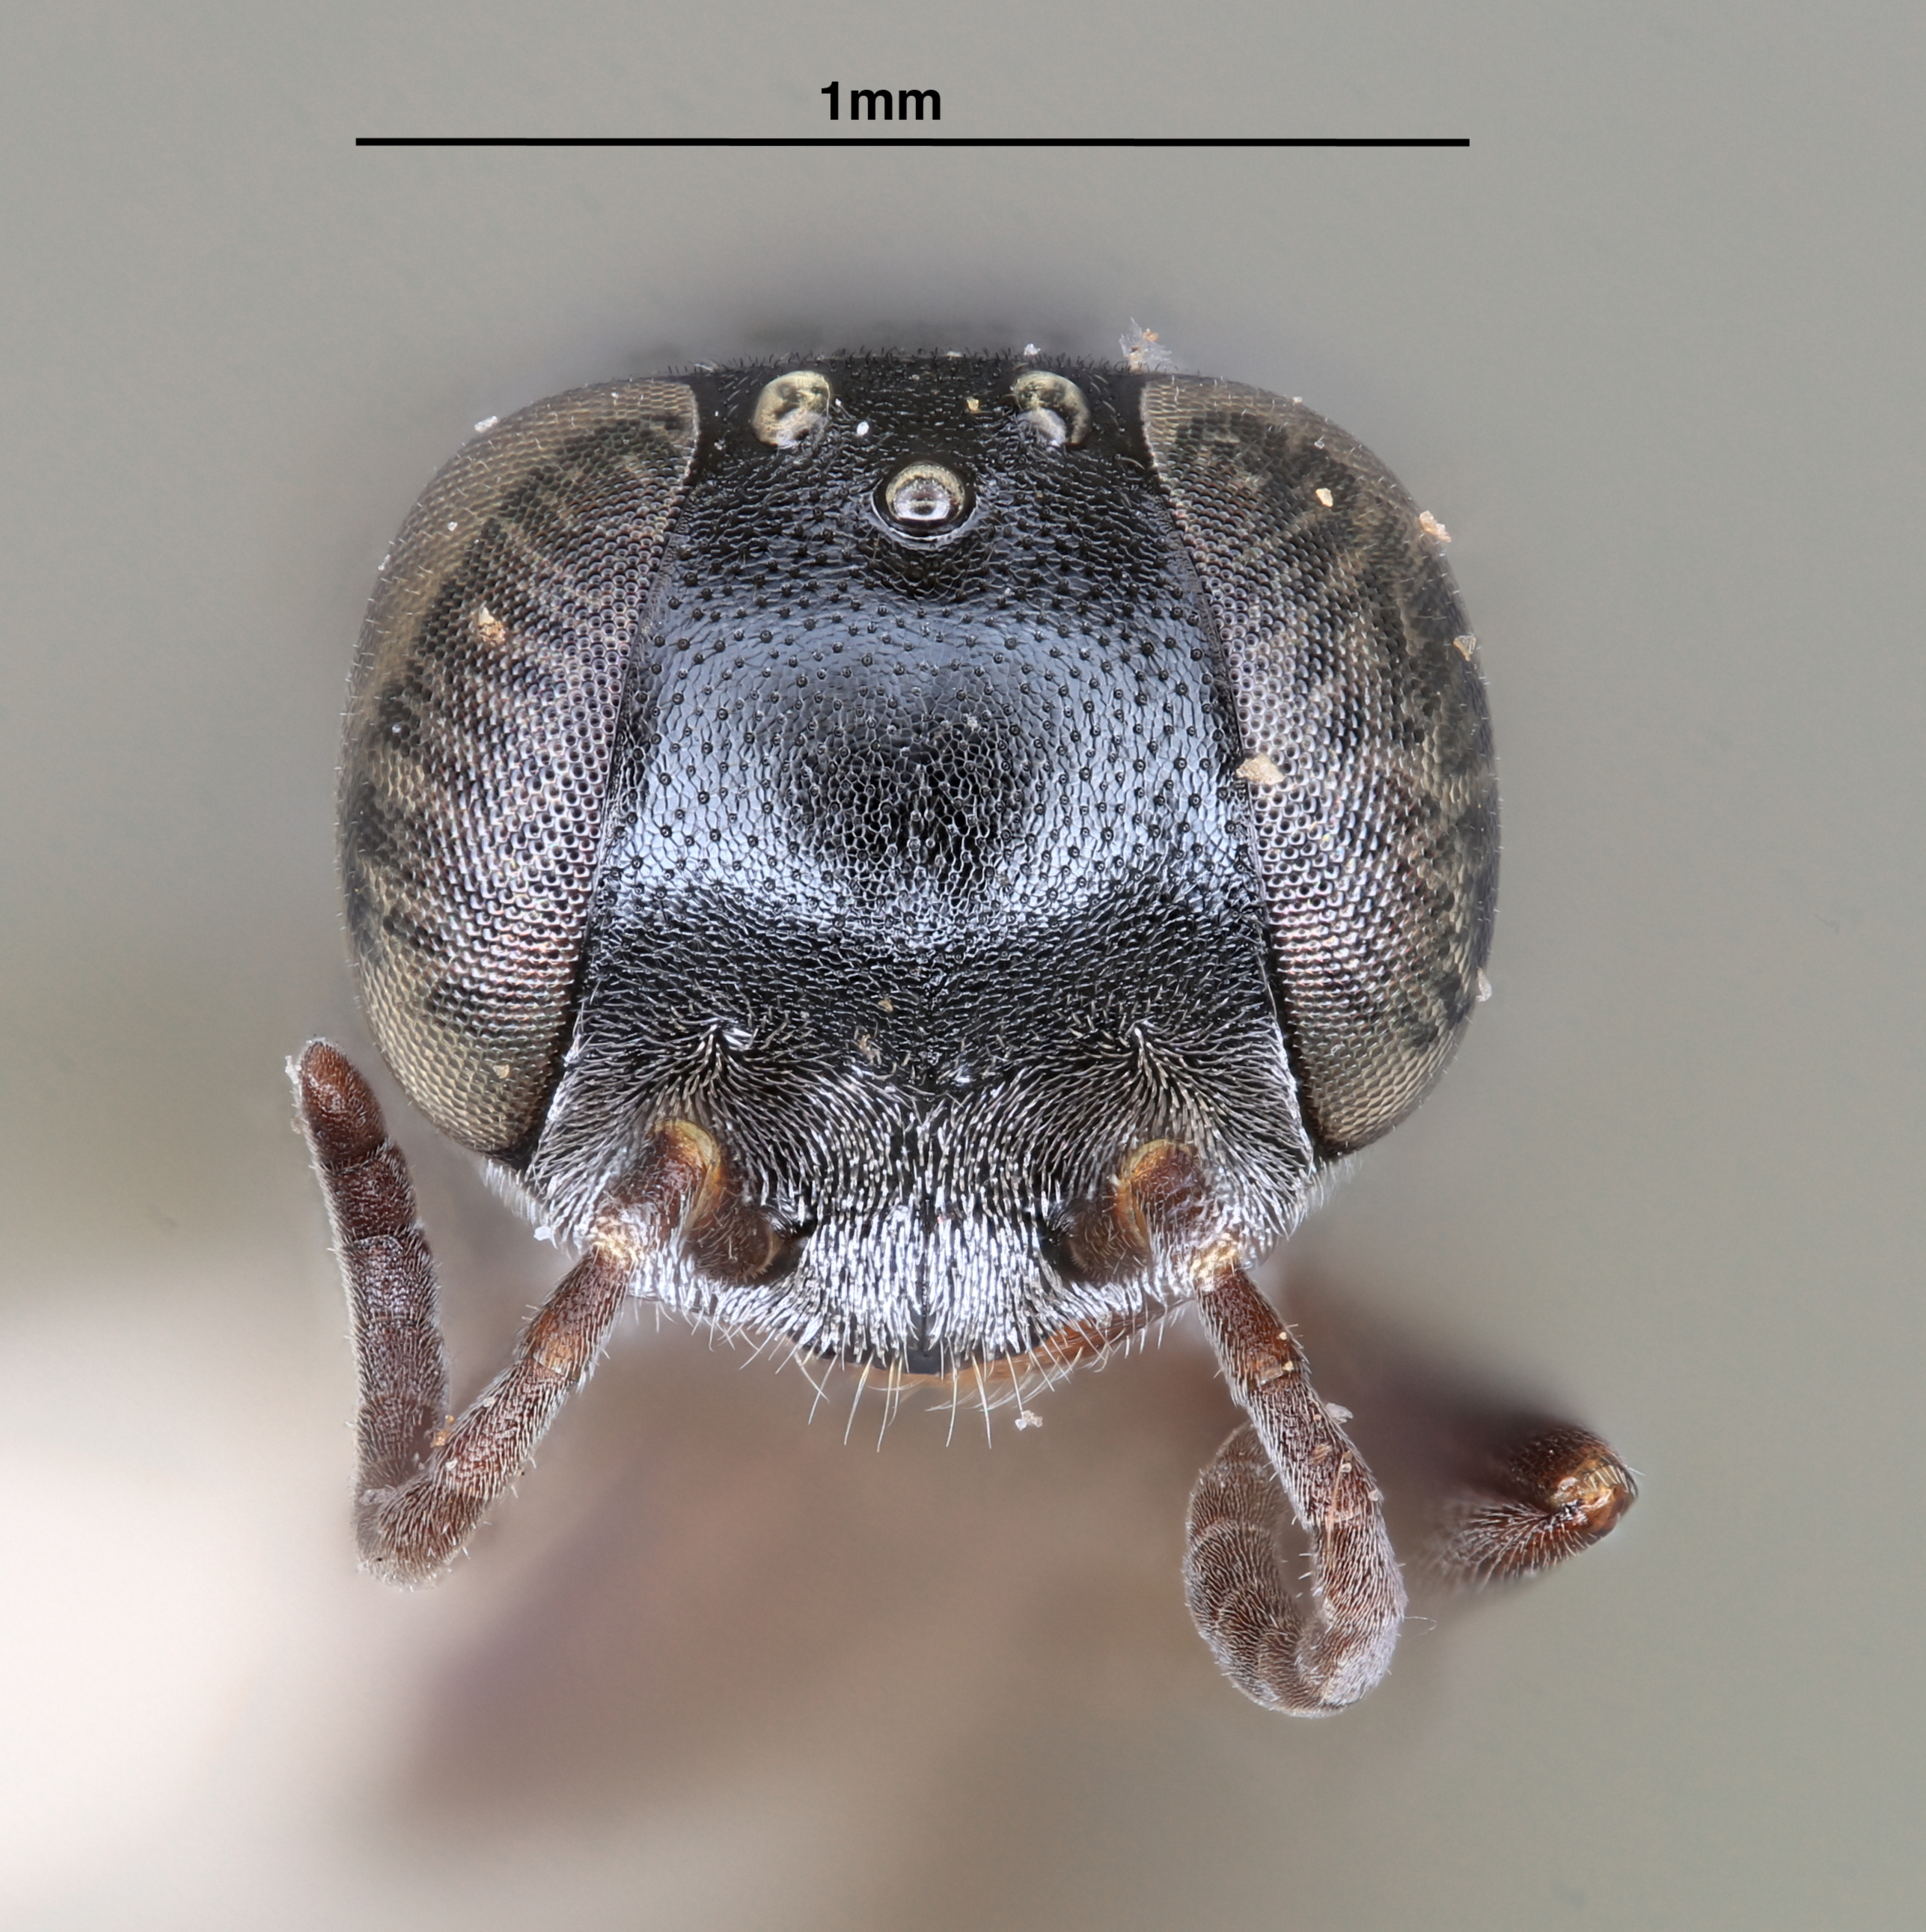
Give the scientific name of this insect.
Nitela viginiensis
